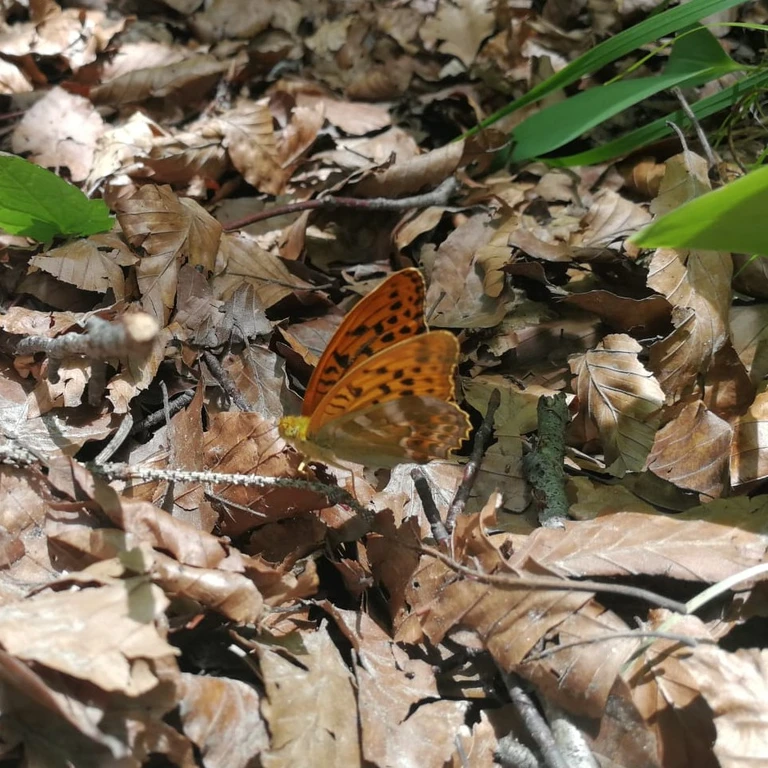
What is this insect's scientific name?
Argynnis paphia
